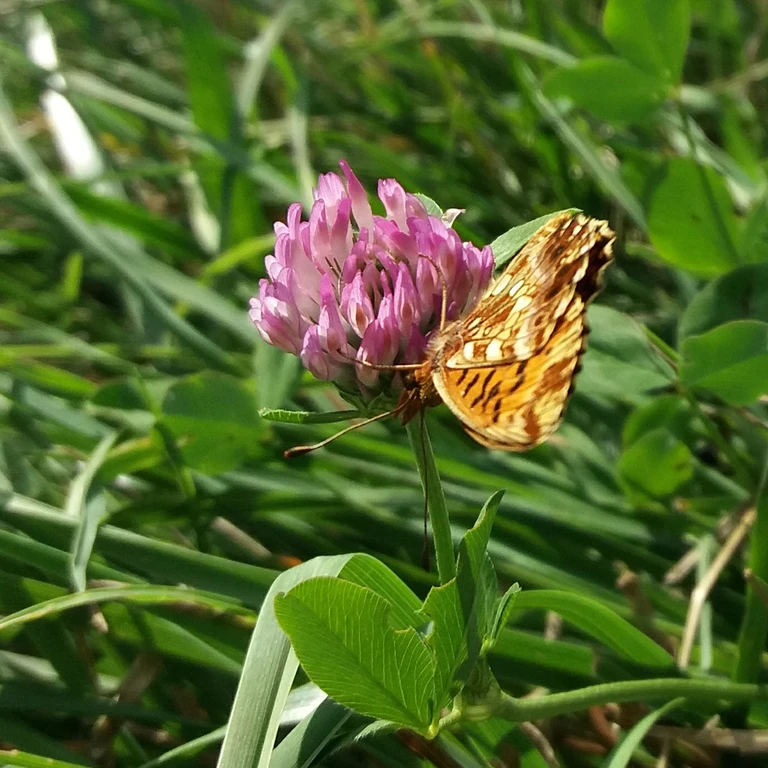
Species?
Boloria dia
